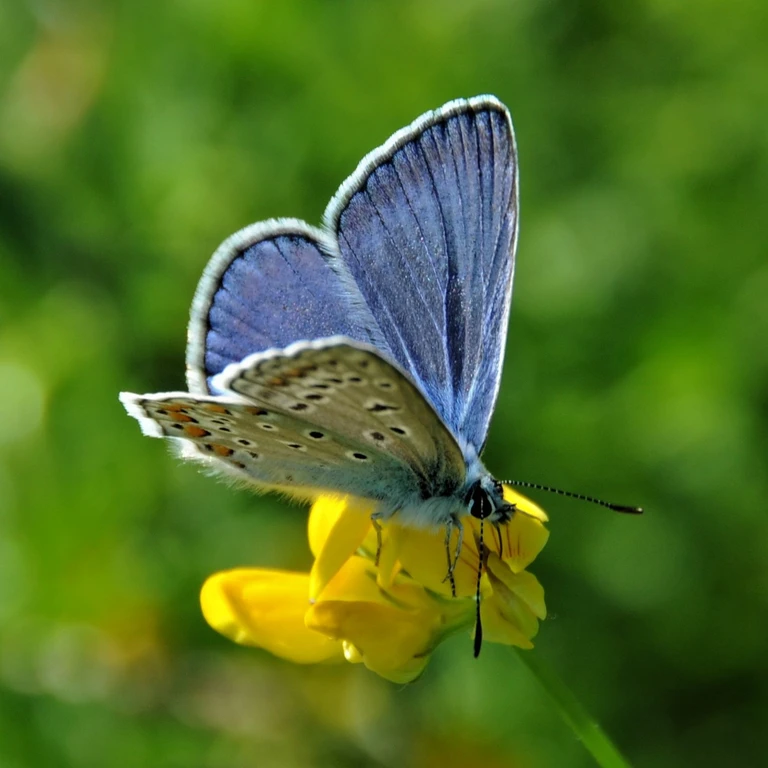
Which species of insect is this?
Polyommatus icarus
